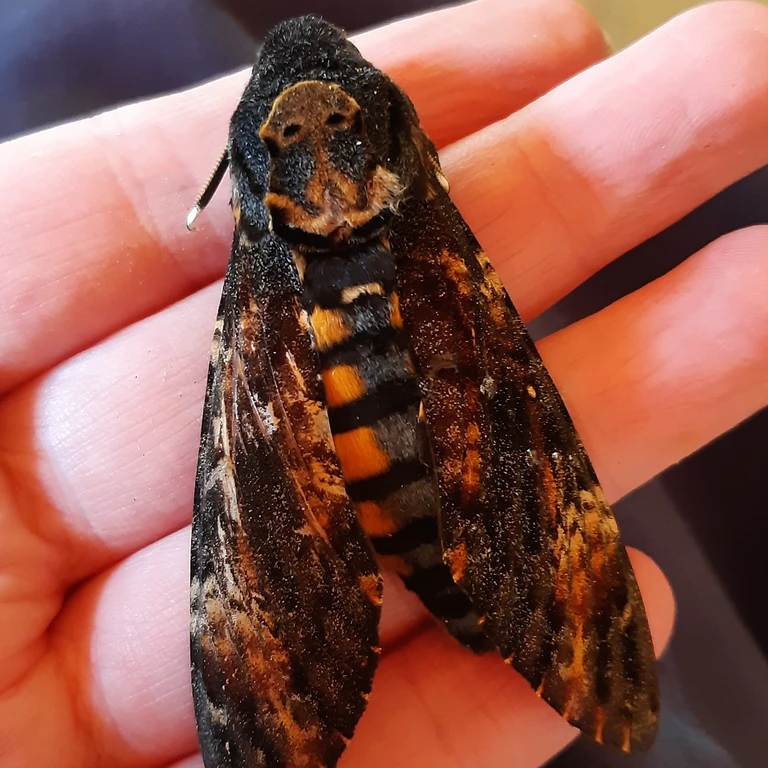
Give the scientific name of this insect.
Acherontia atropos
